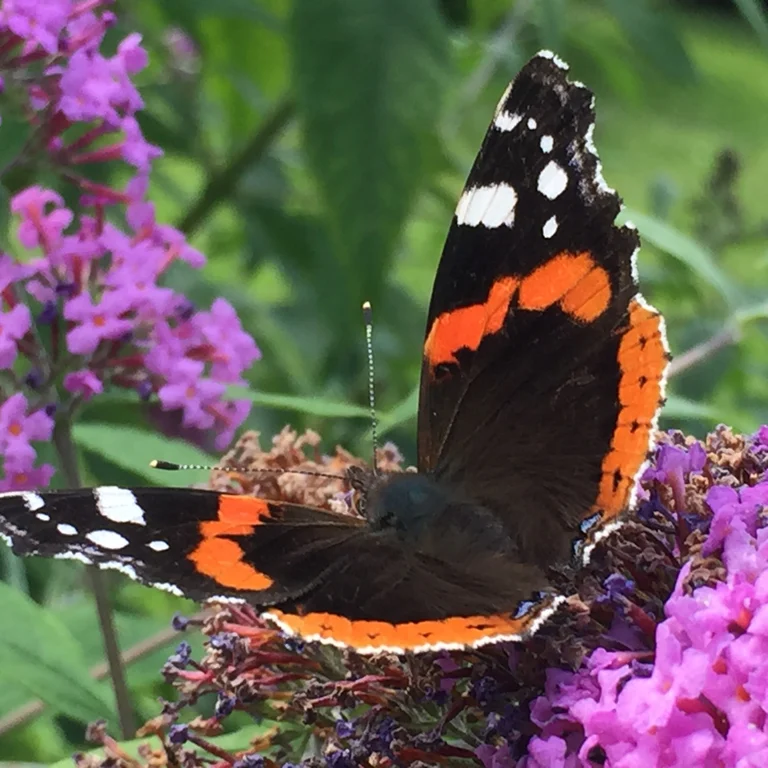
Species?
Vanessa atalanta
